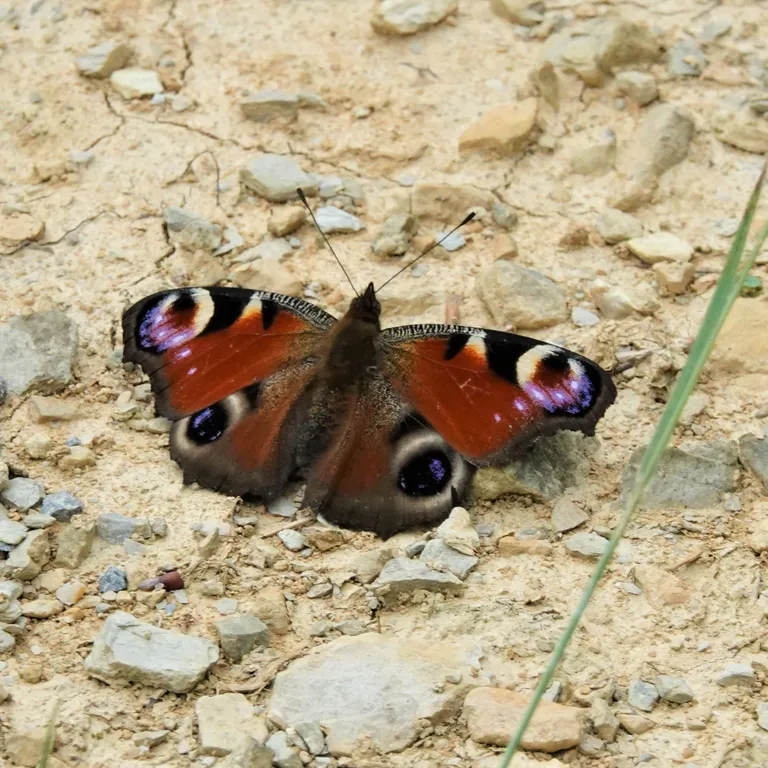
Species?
Aglais io
